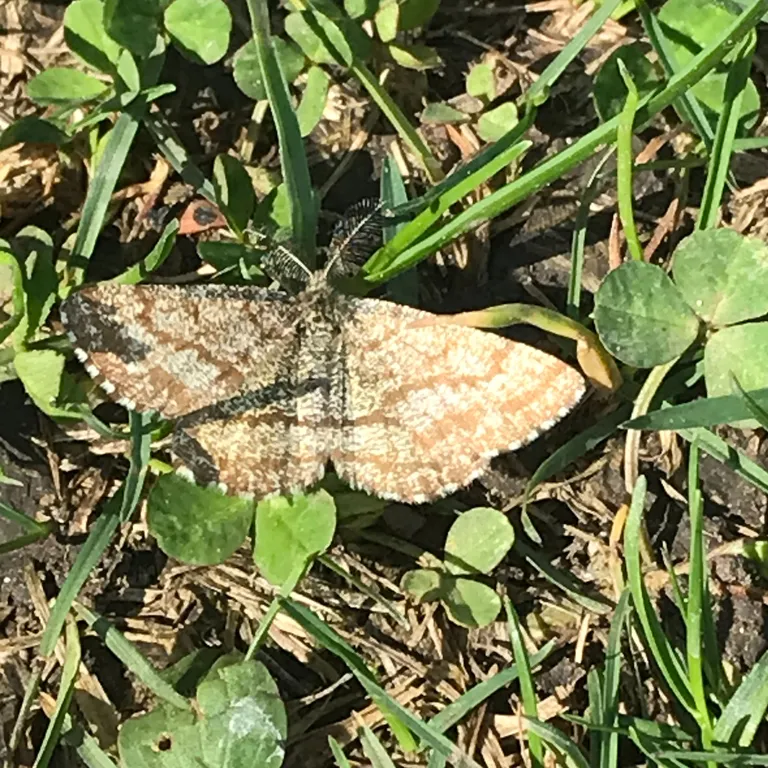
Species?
Ematurga atomaria
